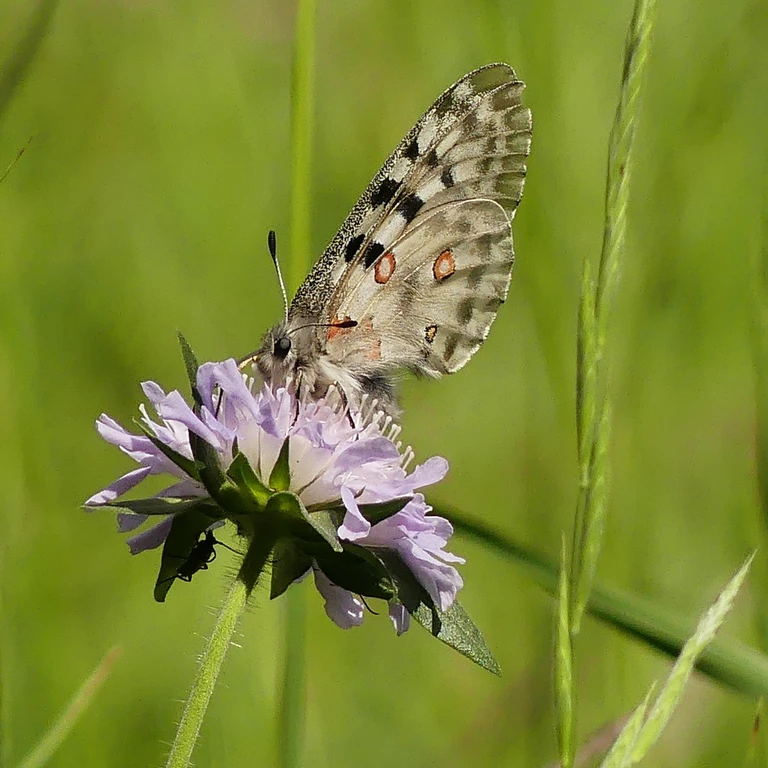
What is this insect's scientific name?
Parnassius apollo
